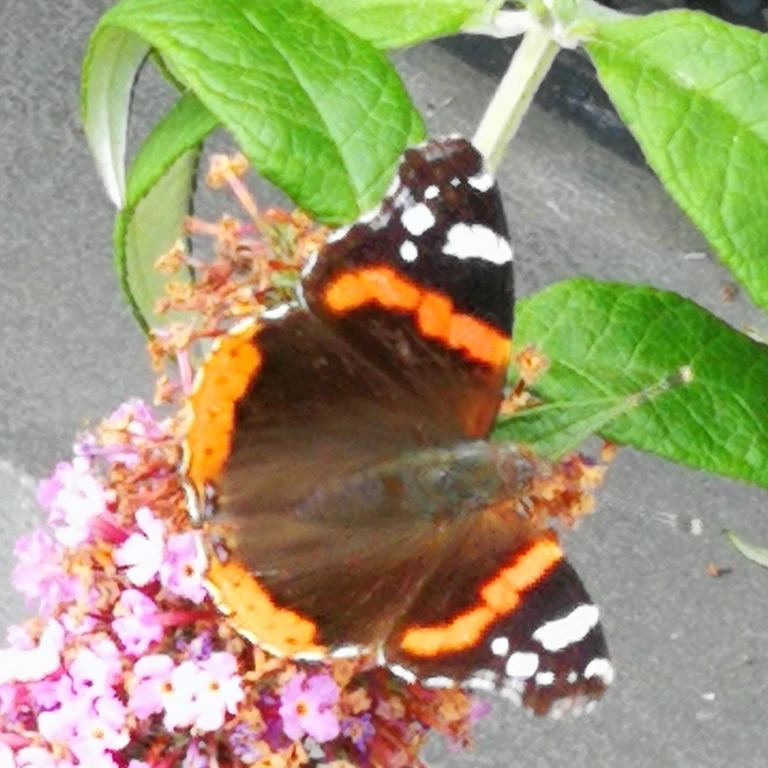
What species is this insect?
Vanessa atalanta
